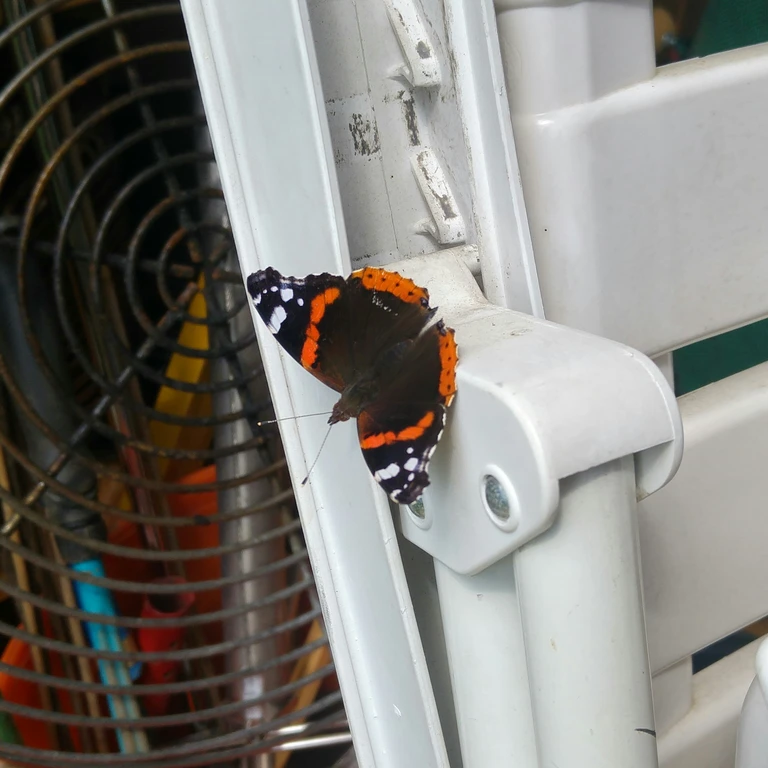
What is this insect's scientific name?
Vanessa atalanta
